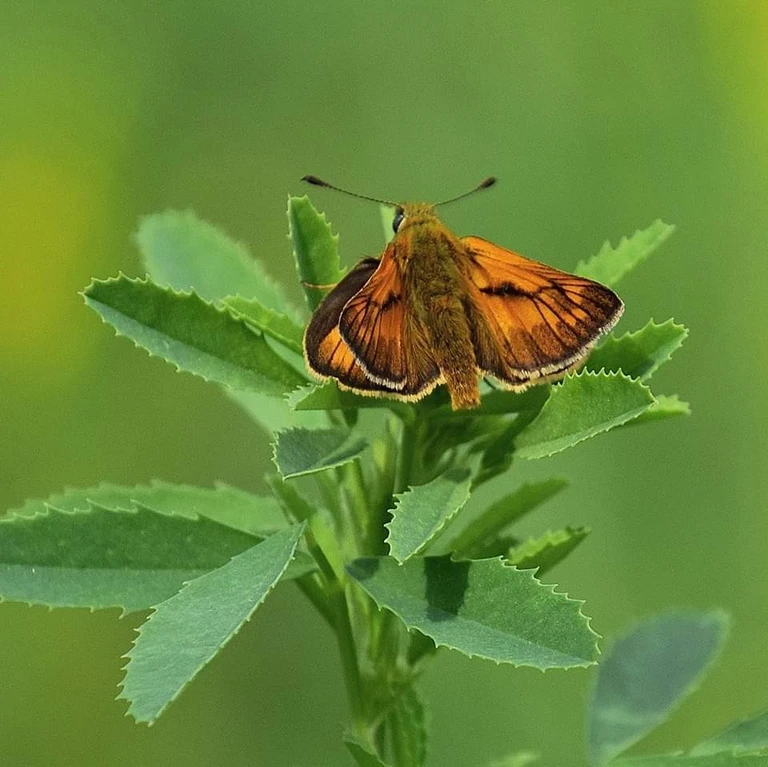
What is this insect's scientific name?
Ochlodes sylvanus (also Ochlodes venata)
